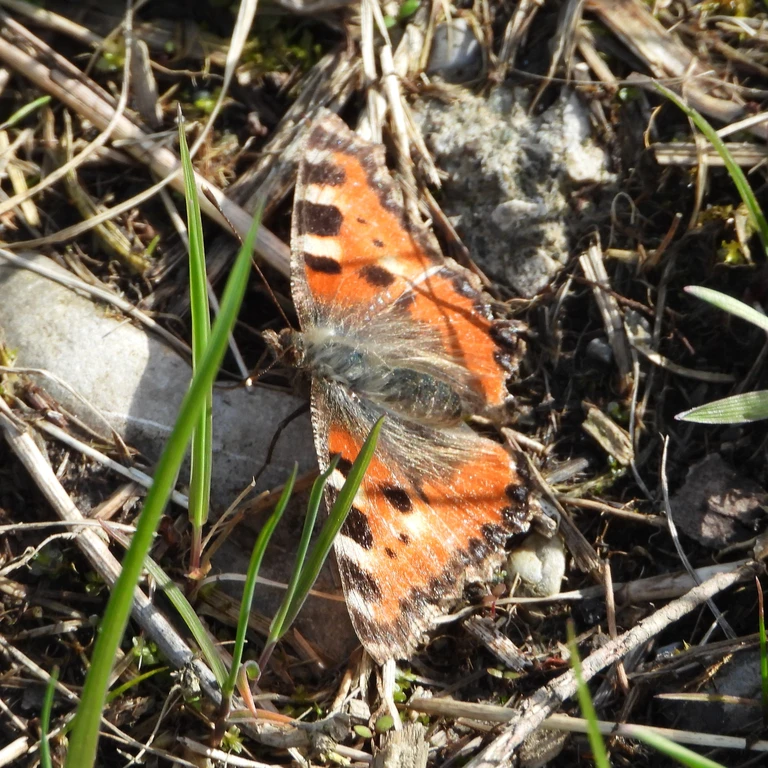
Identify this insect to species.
Aglais urticae
